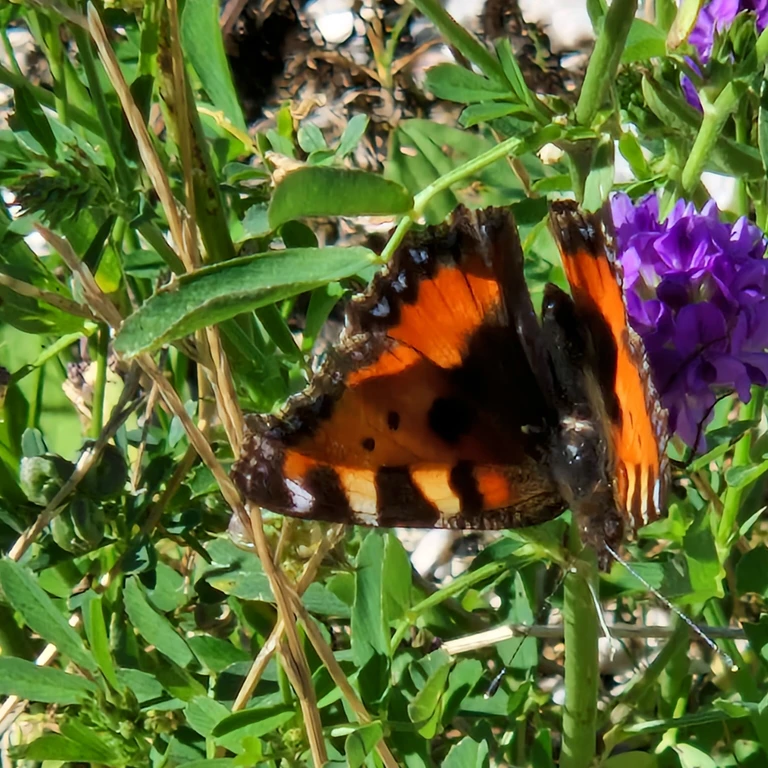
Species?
Aglais urticae
